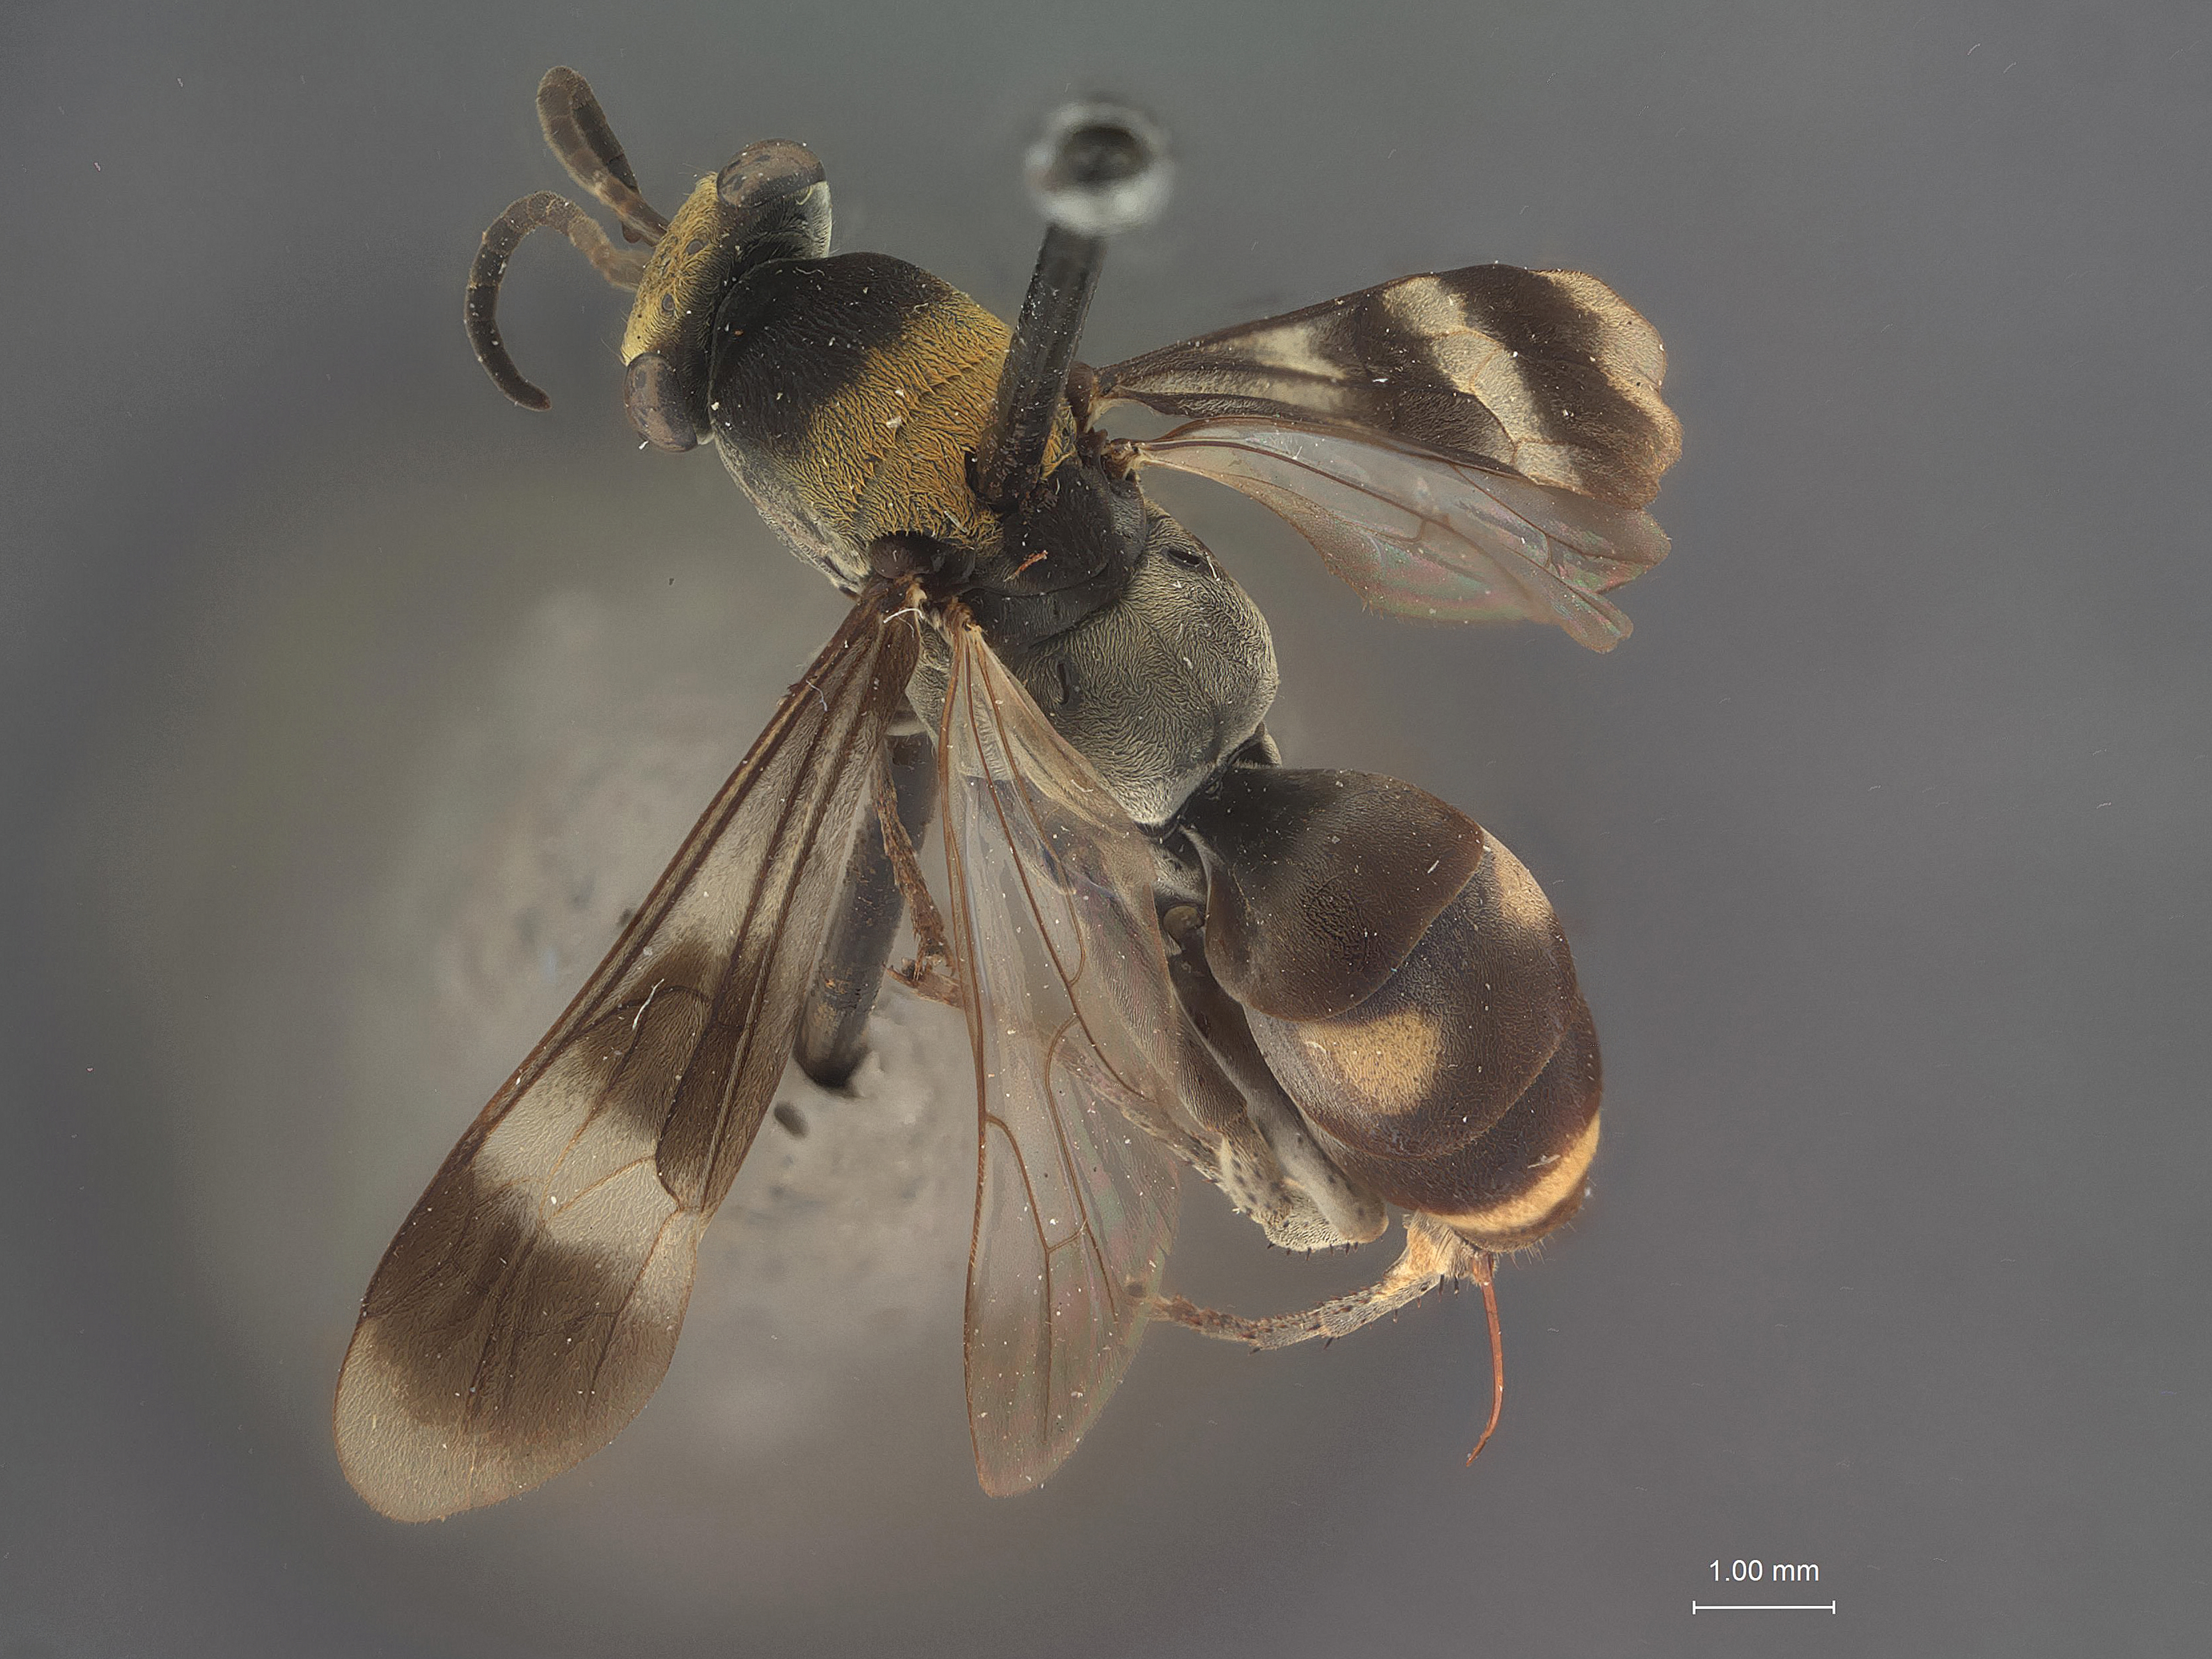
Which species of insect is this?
Aporus comptus
